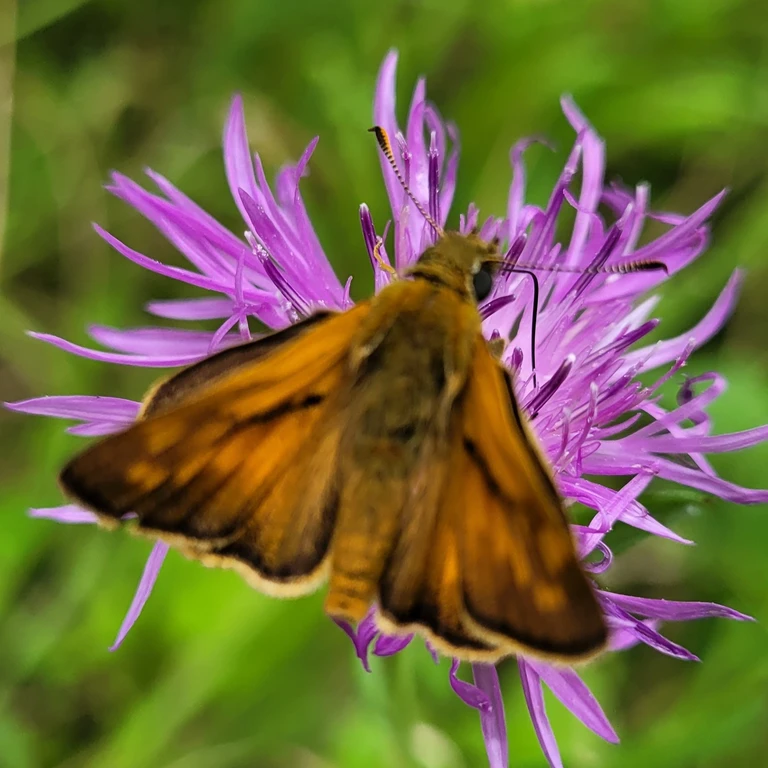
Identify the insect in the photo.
Ochlodes sylvanus (also Ochlodes venata)
